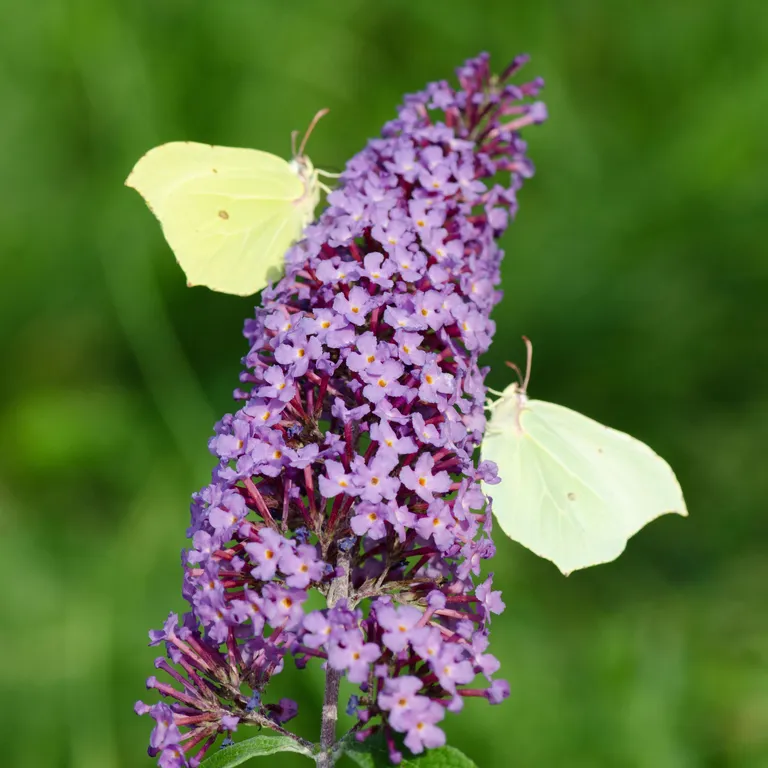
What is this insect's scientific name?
Gonepteryx rhamni
